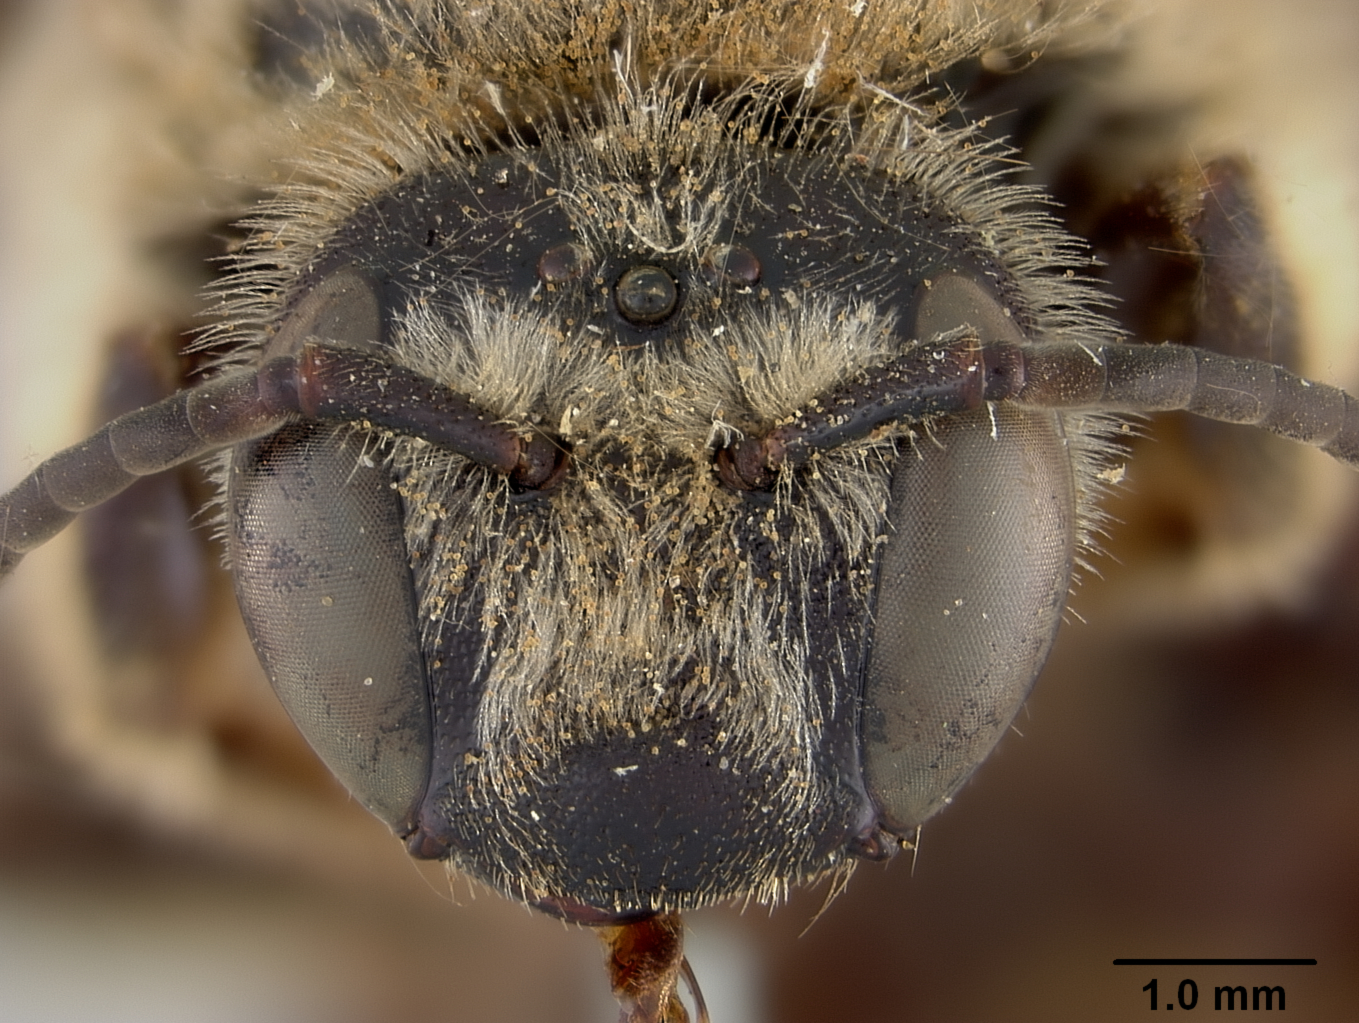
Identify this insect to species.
Dieunomia xerophila
